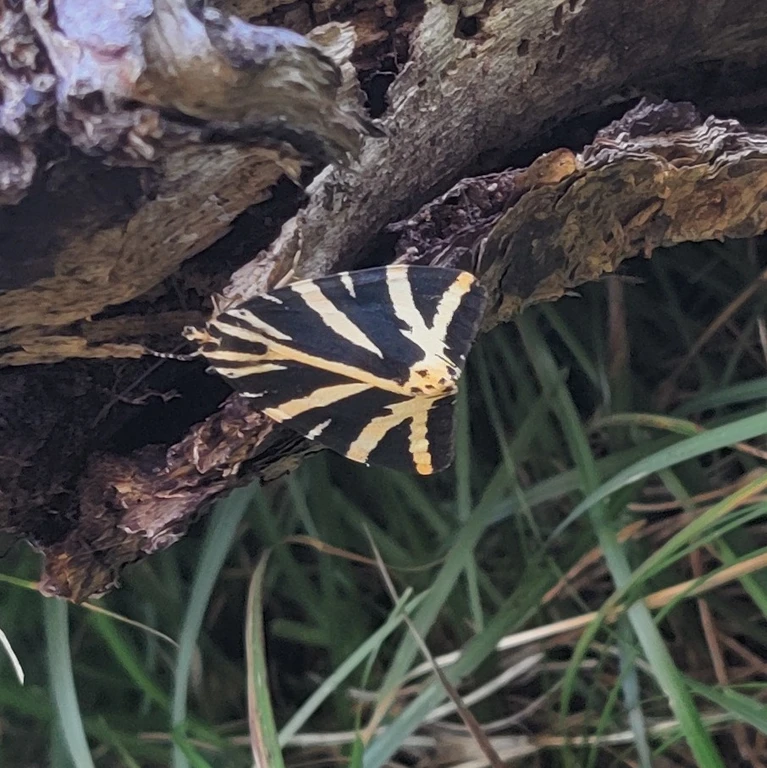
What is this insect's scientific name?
Euplagia quadripunctaria
